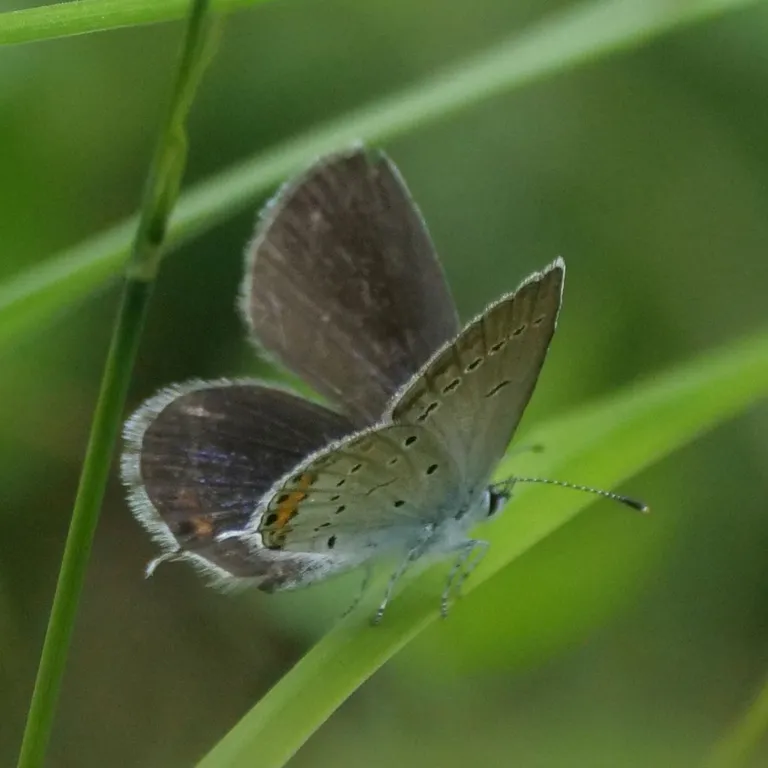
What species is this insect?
Cupido argiades (also Elkalyce argiades)
